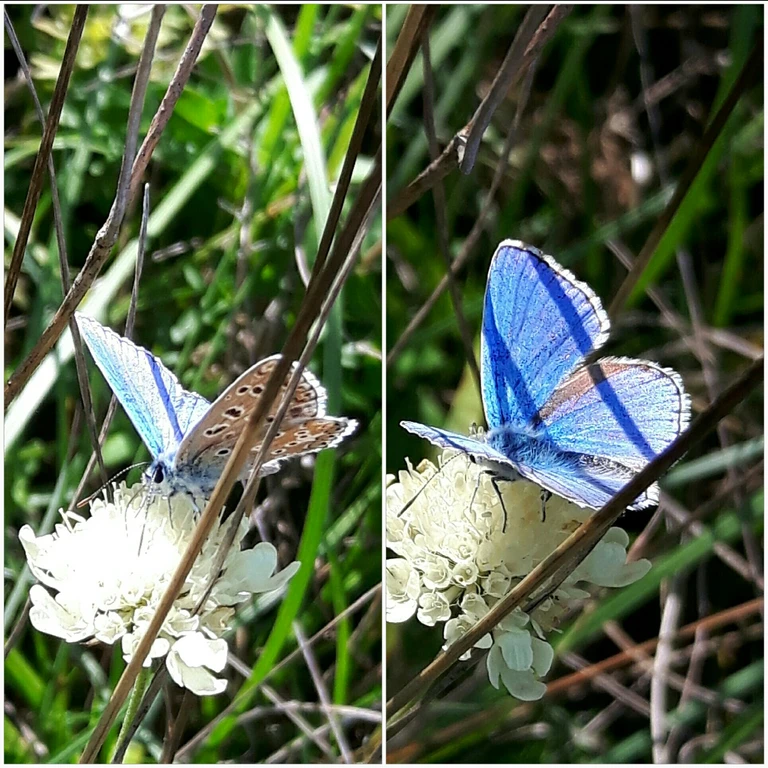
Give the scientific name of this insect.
Lysandra bellargus
